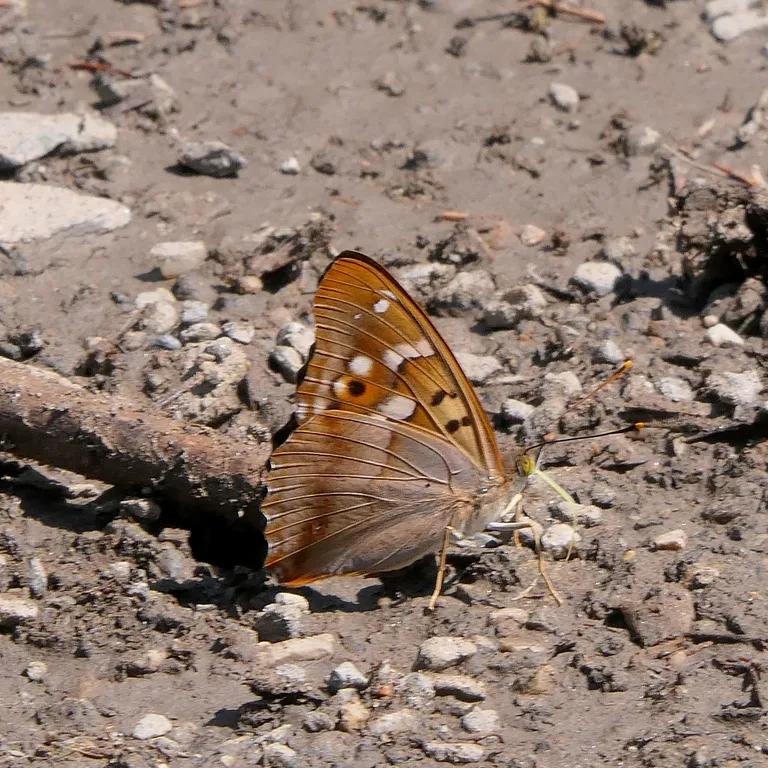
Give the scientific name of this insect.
Apatura ilia
